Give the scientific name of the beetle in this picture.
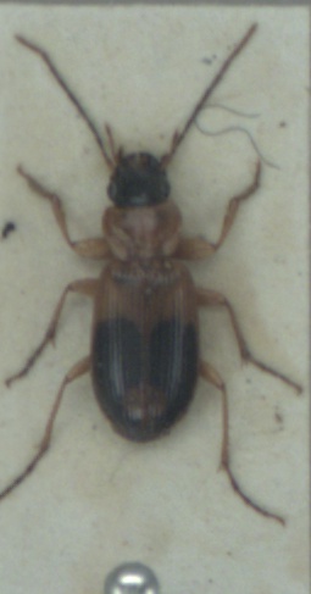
Badister unipustulatus
